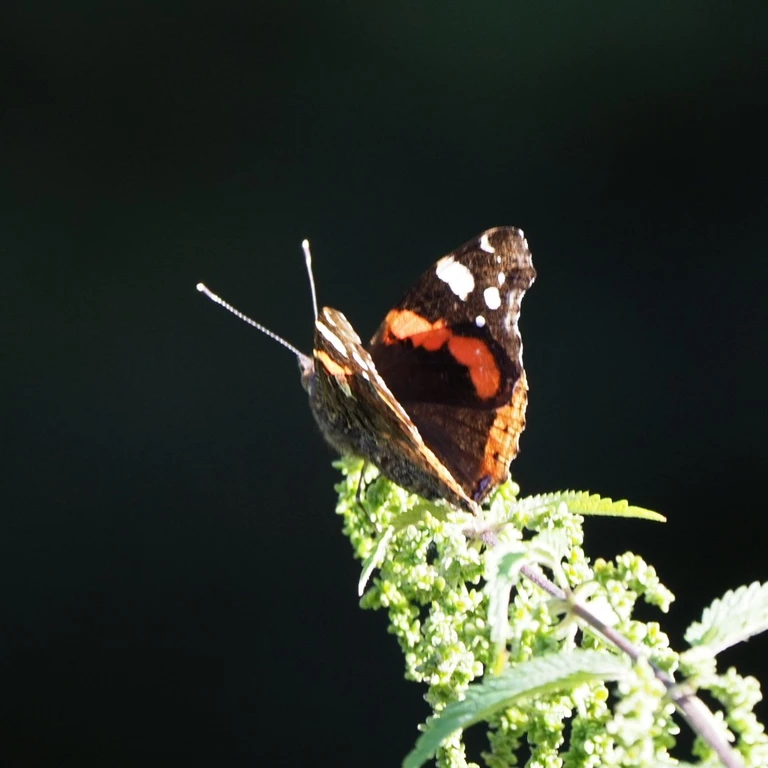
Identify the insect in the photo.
Vanessa atalanta
